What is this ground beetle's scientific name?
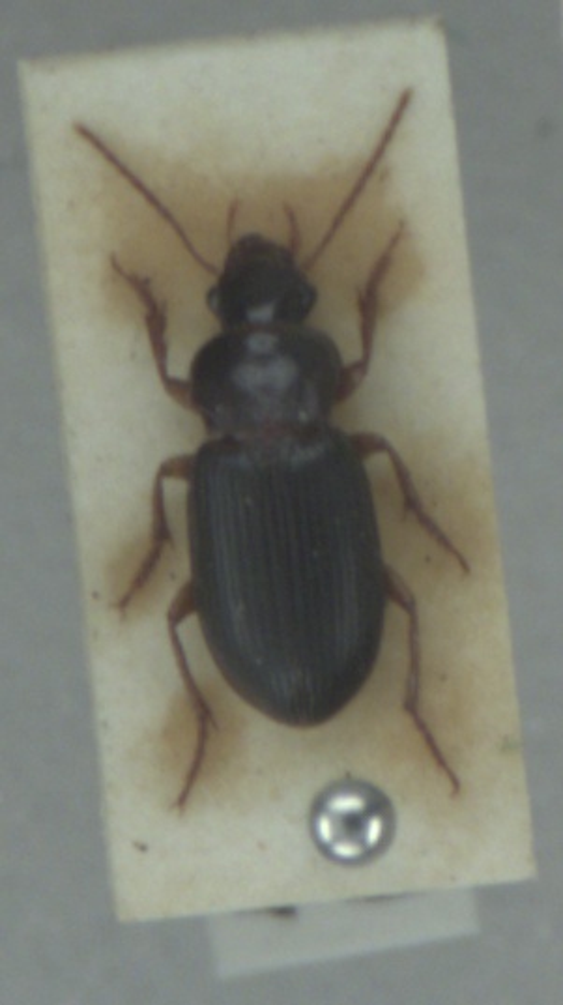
Ophonus rufibarbis
